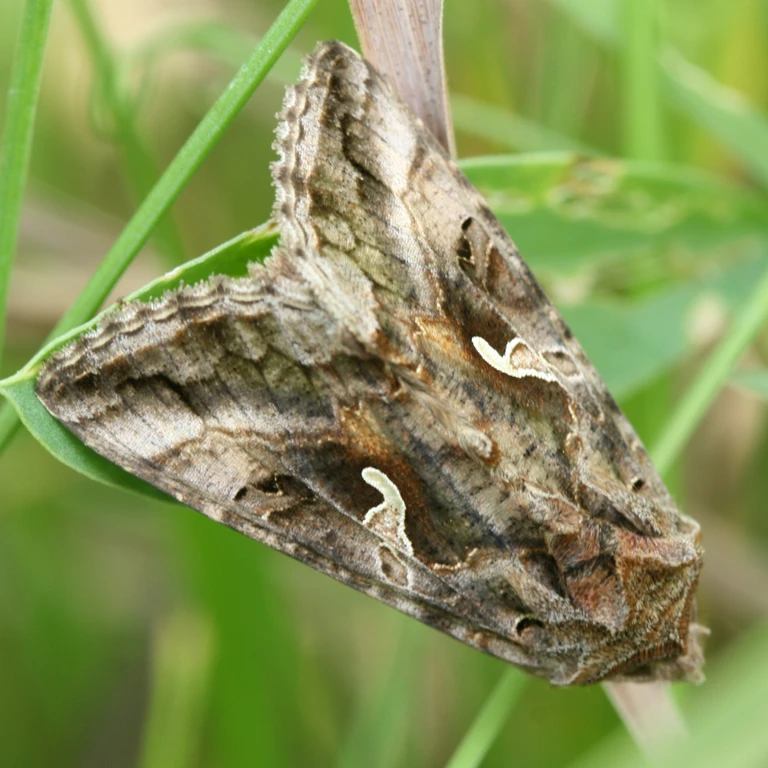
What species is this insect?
Autographa gamma
